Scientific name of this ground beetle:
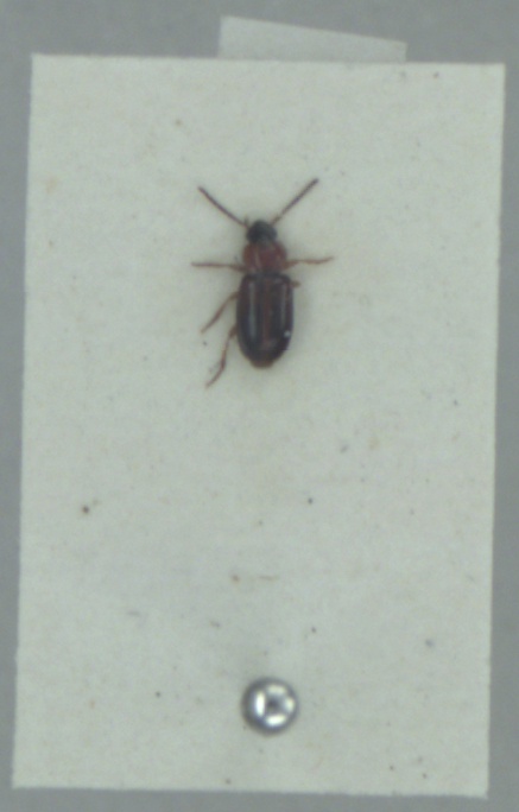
Acupalpus flavicollis
